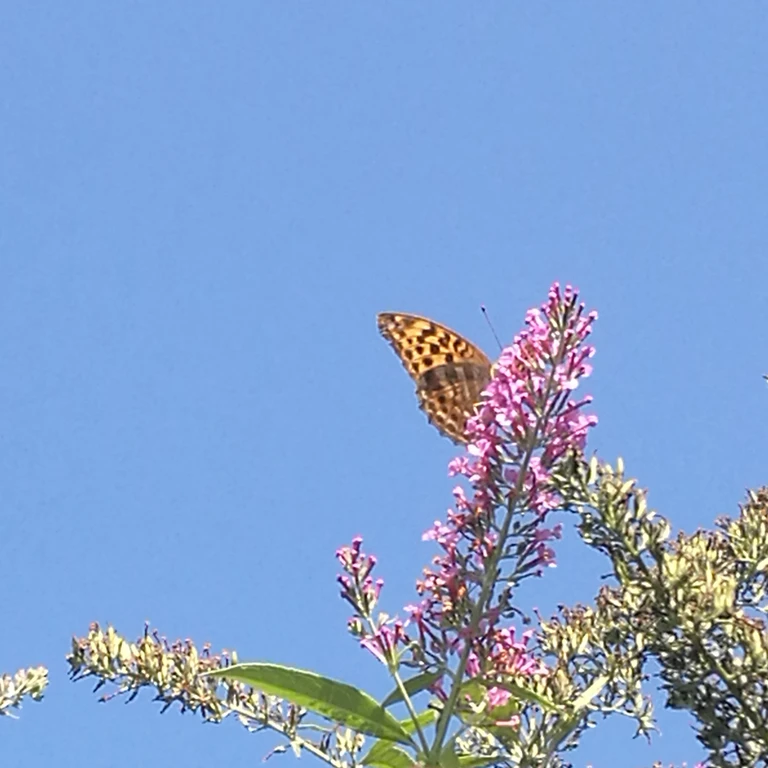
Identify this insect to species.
Argynnis paphia
